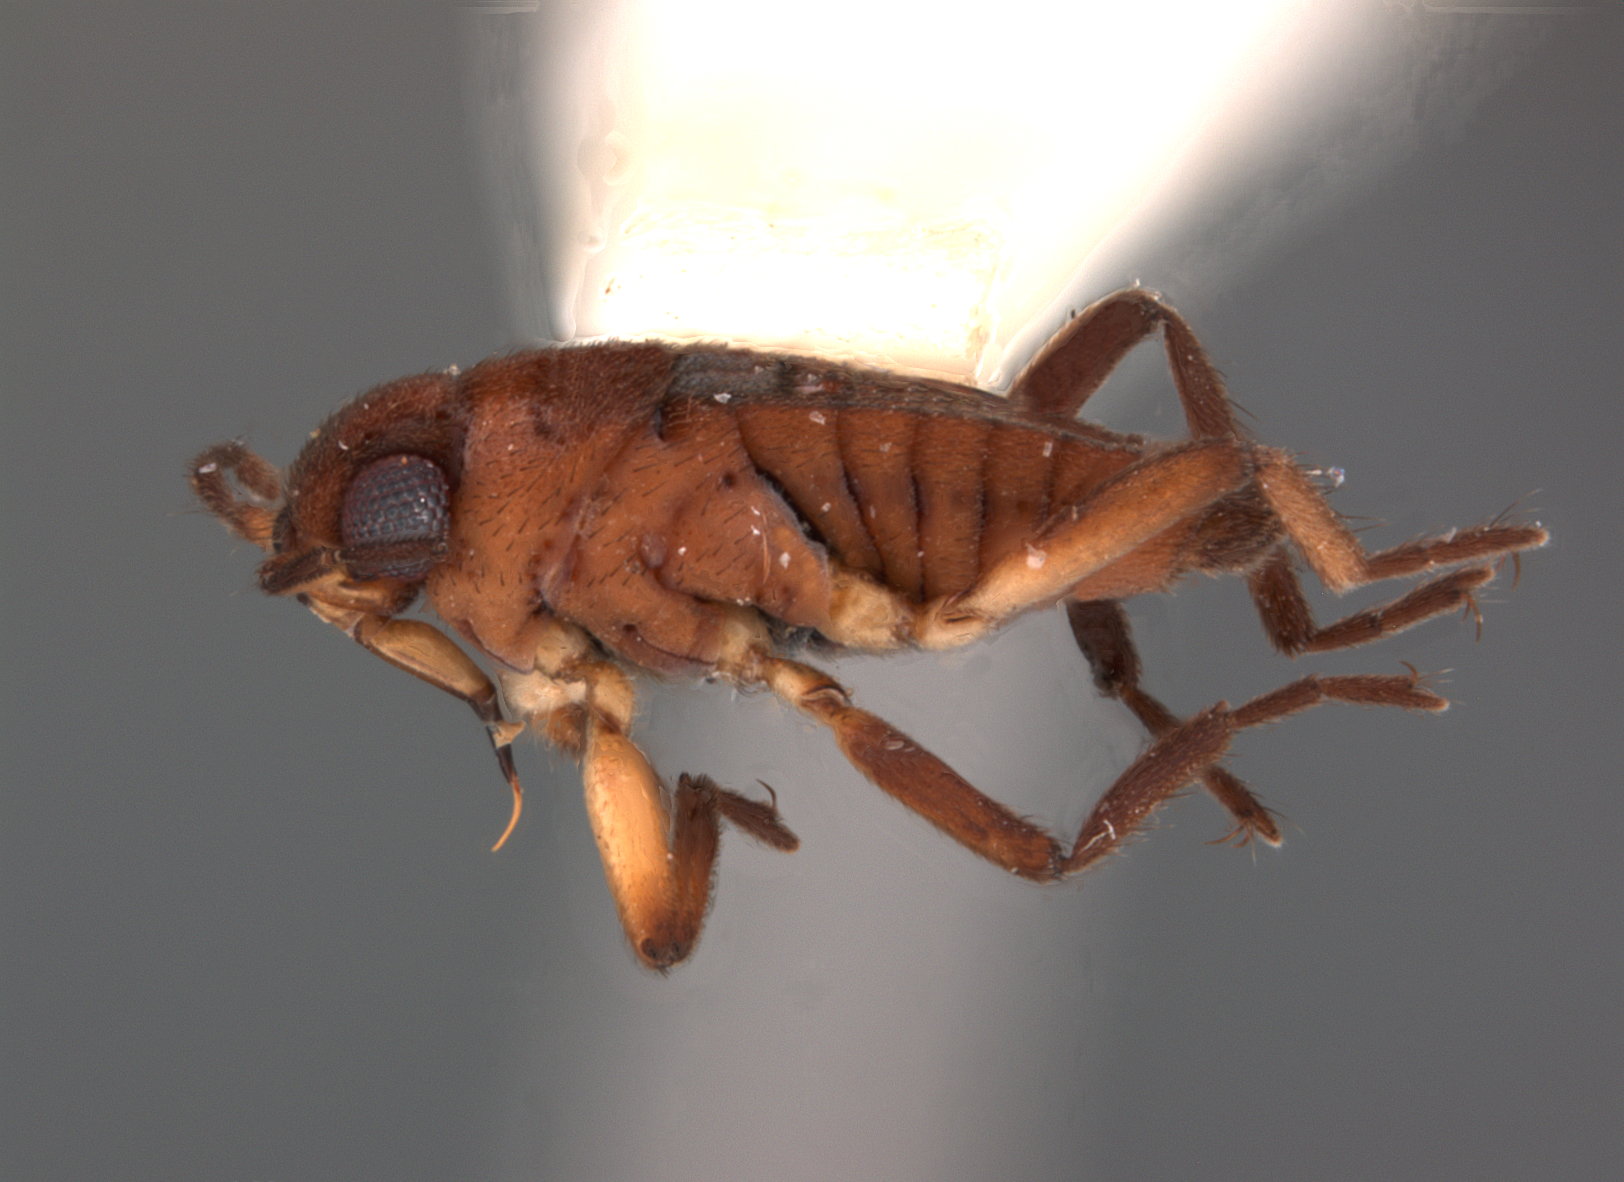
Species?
Microvelia laesslei
